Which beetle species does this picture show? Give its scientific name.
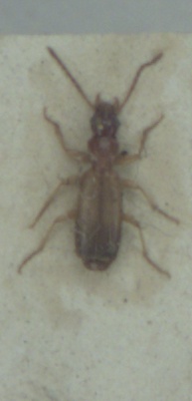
Paradromius linearis
